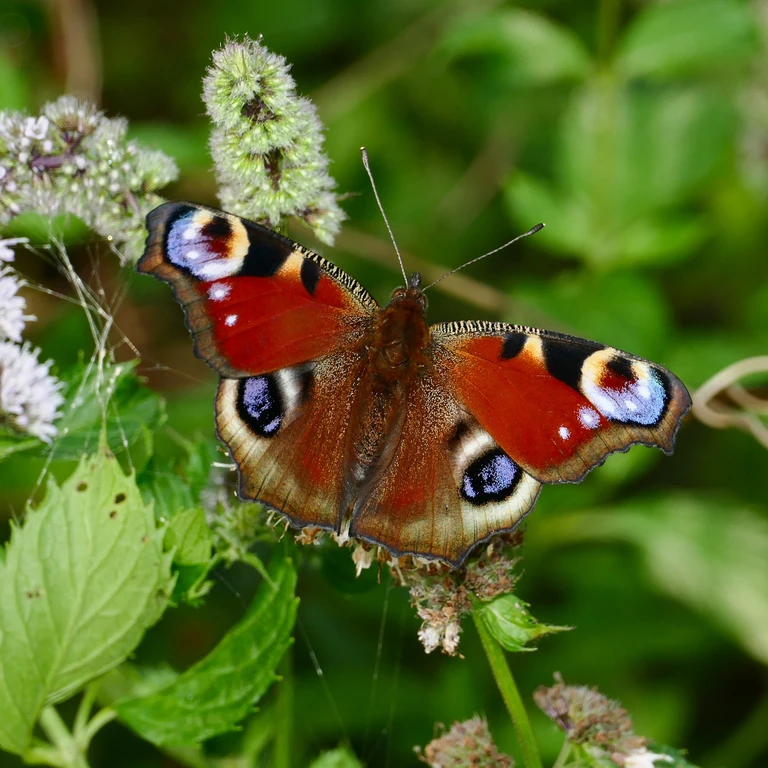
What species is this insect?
Aglais io
